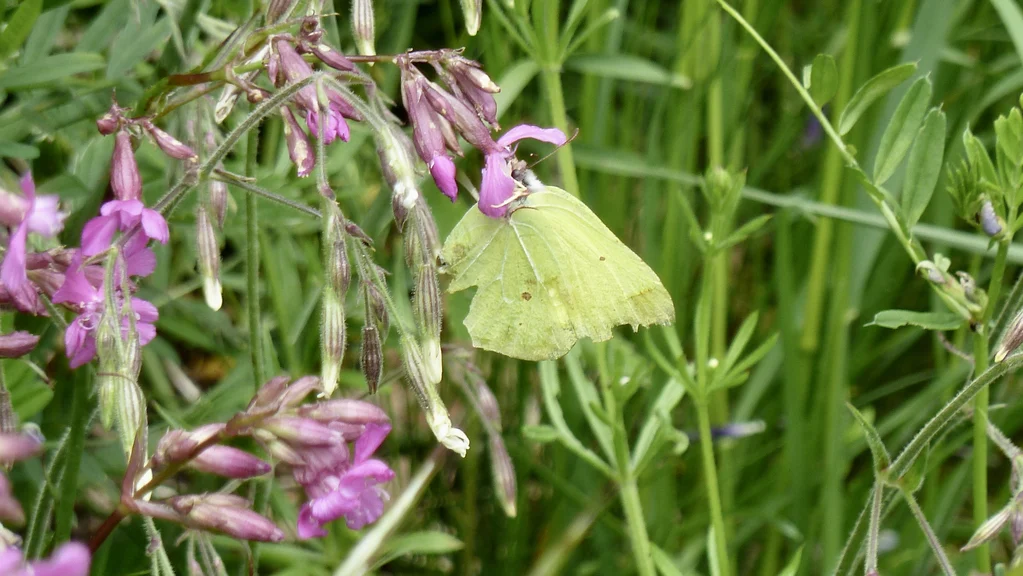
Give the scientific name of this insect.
Gonepteryx rhamni
